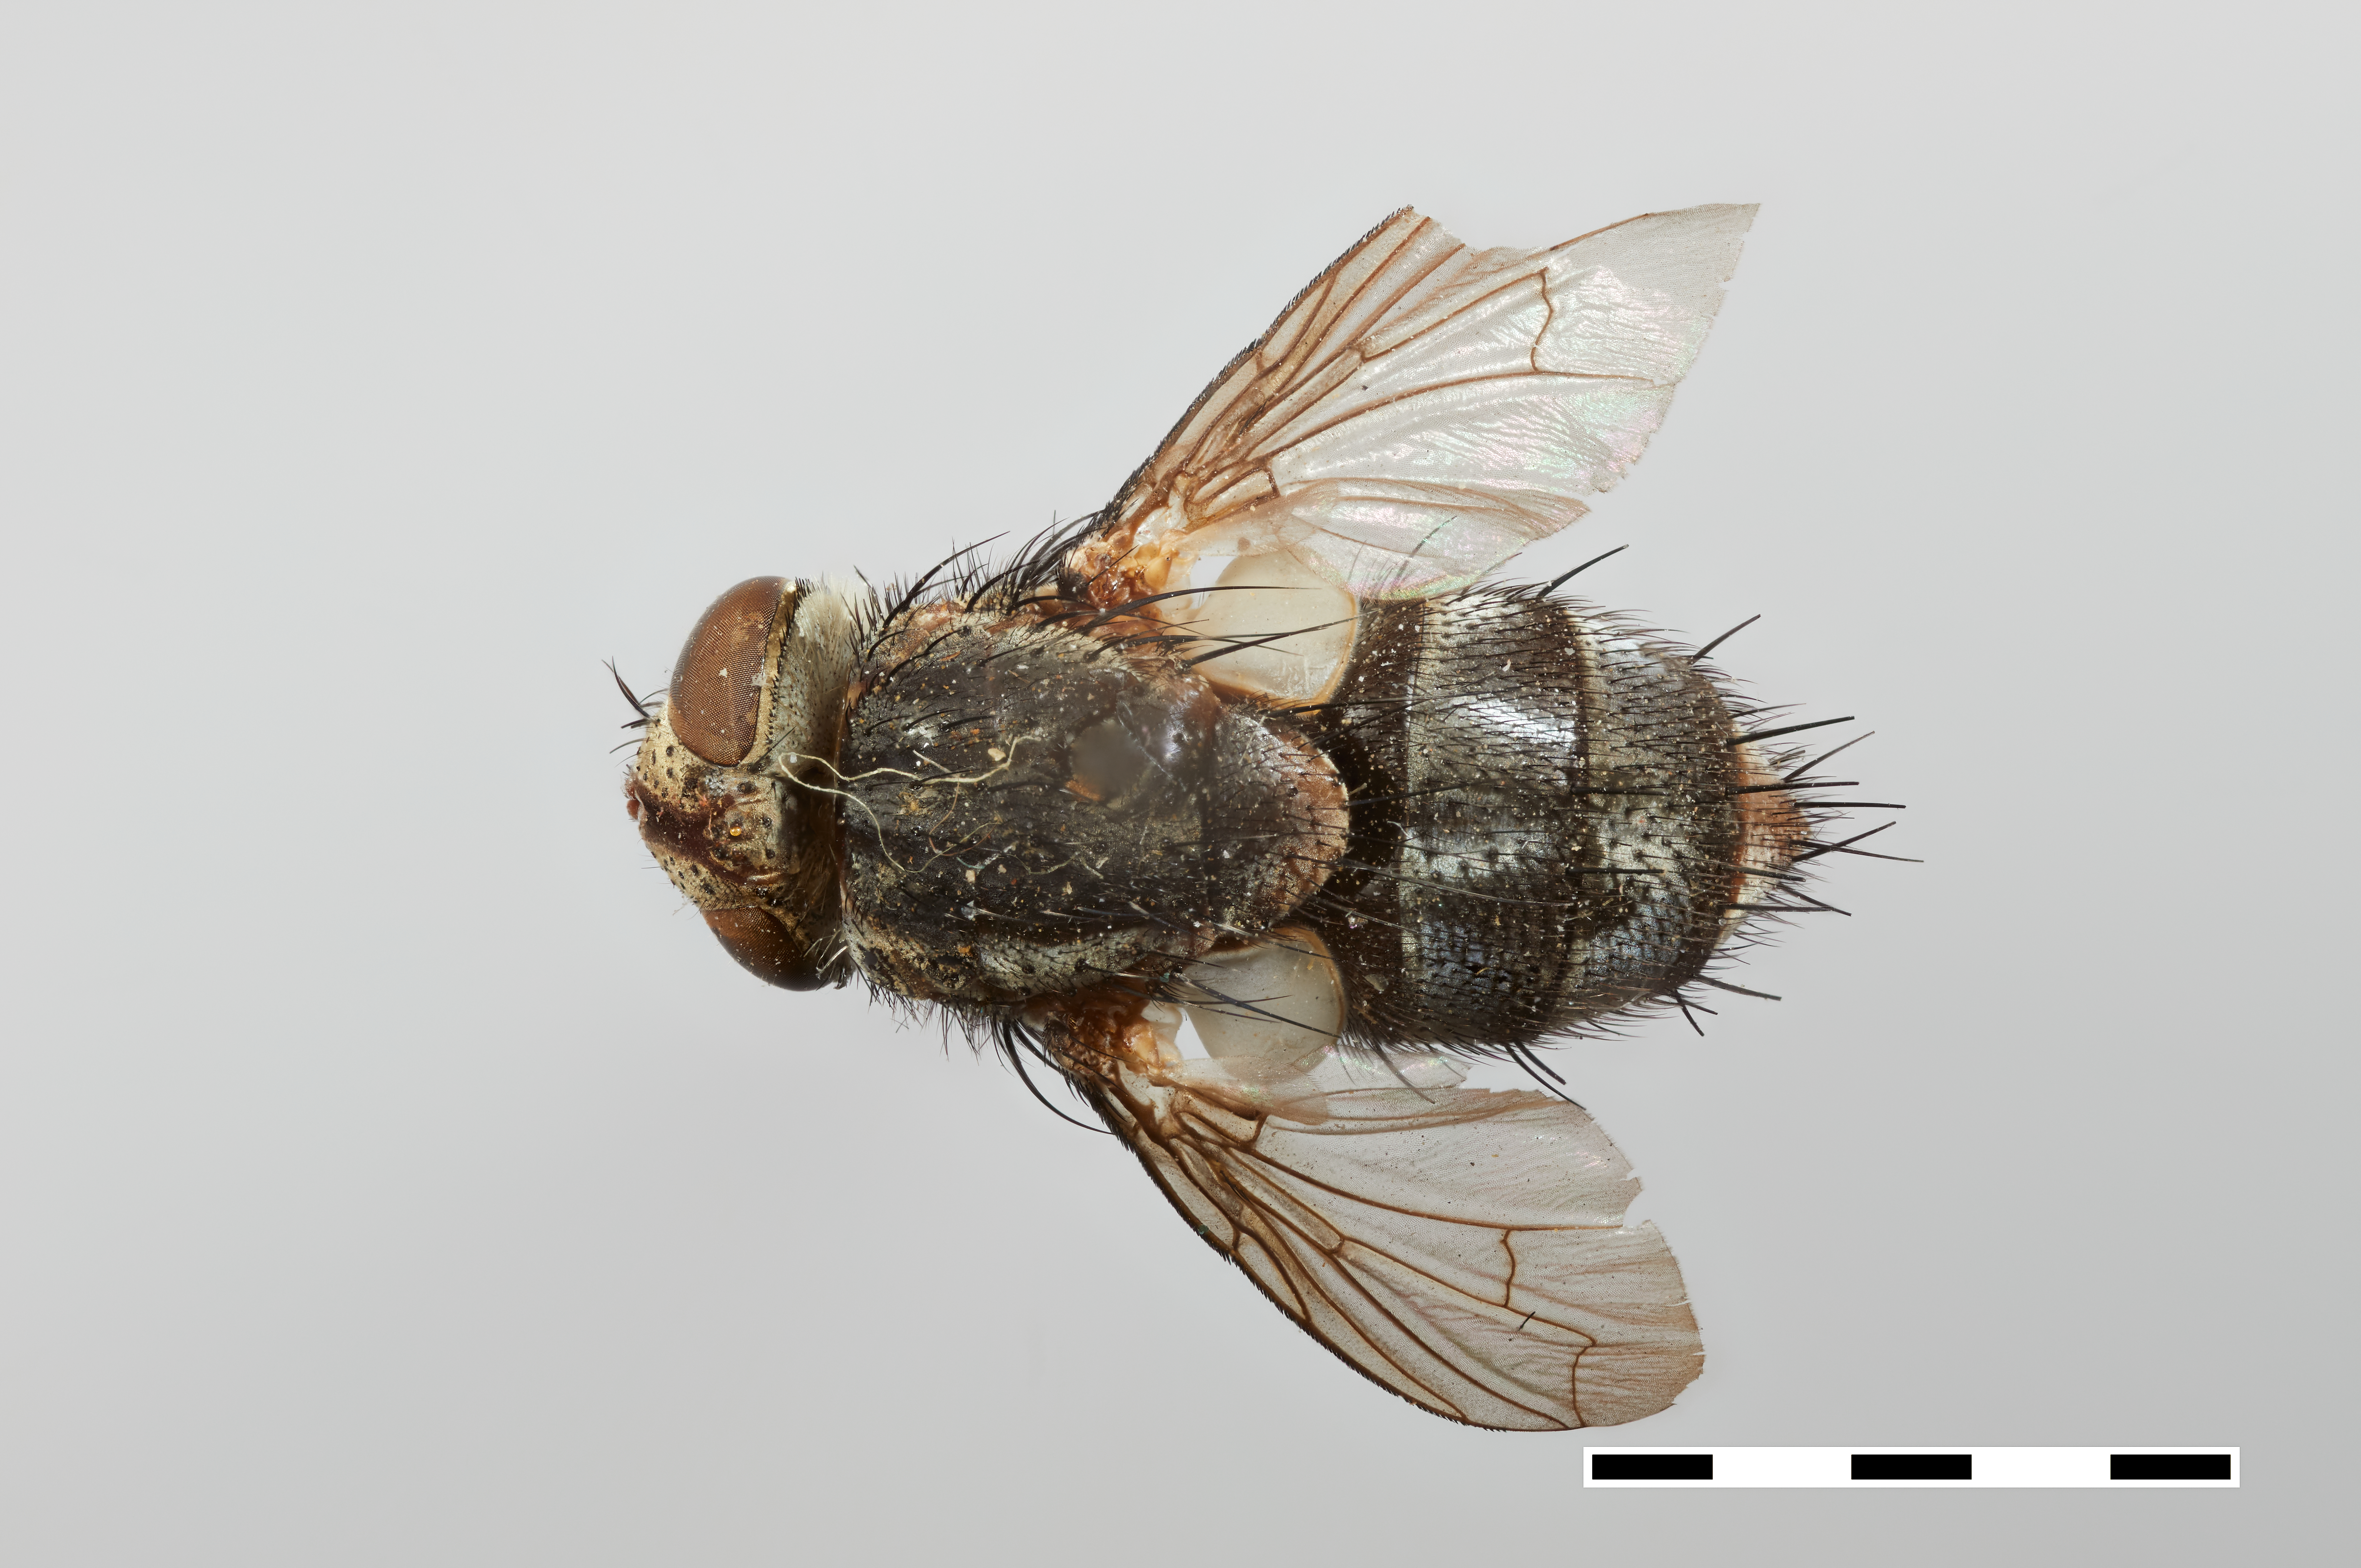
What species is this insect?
Paragermaria autumnalis
